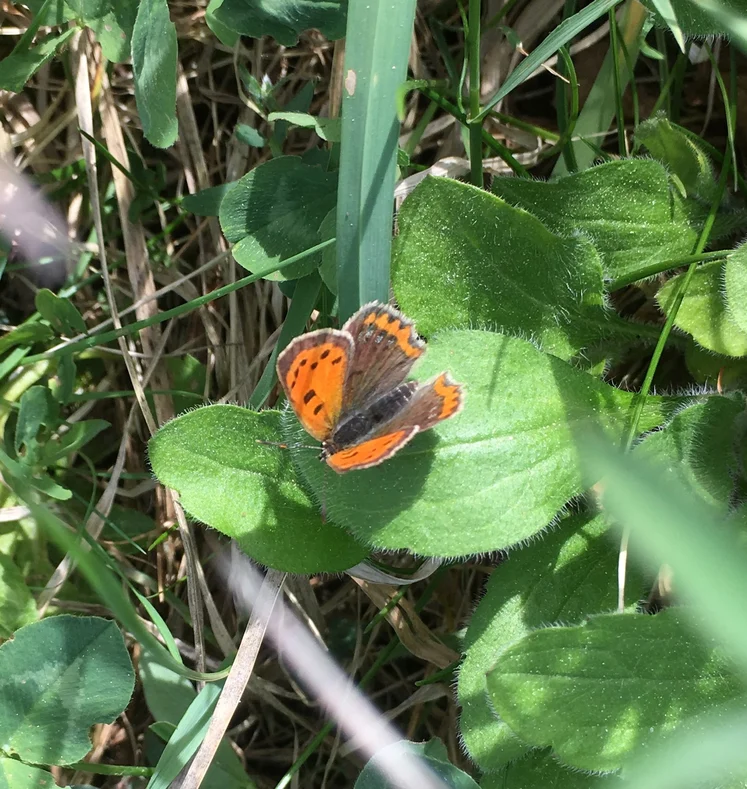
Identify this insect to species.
Lycaena phlaeas
